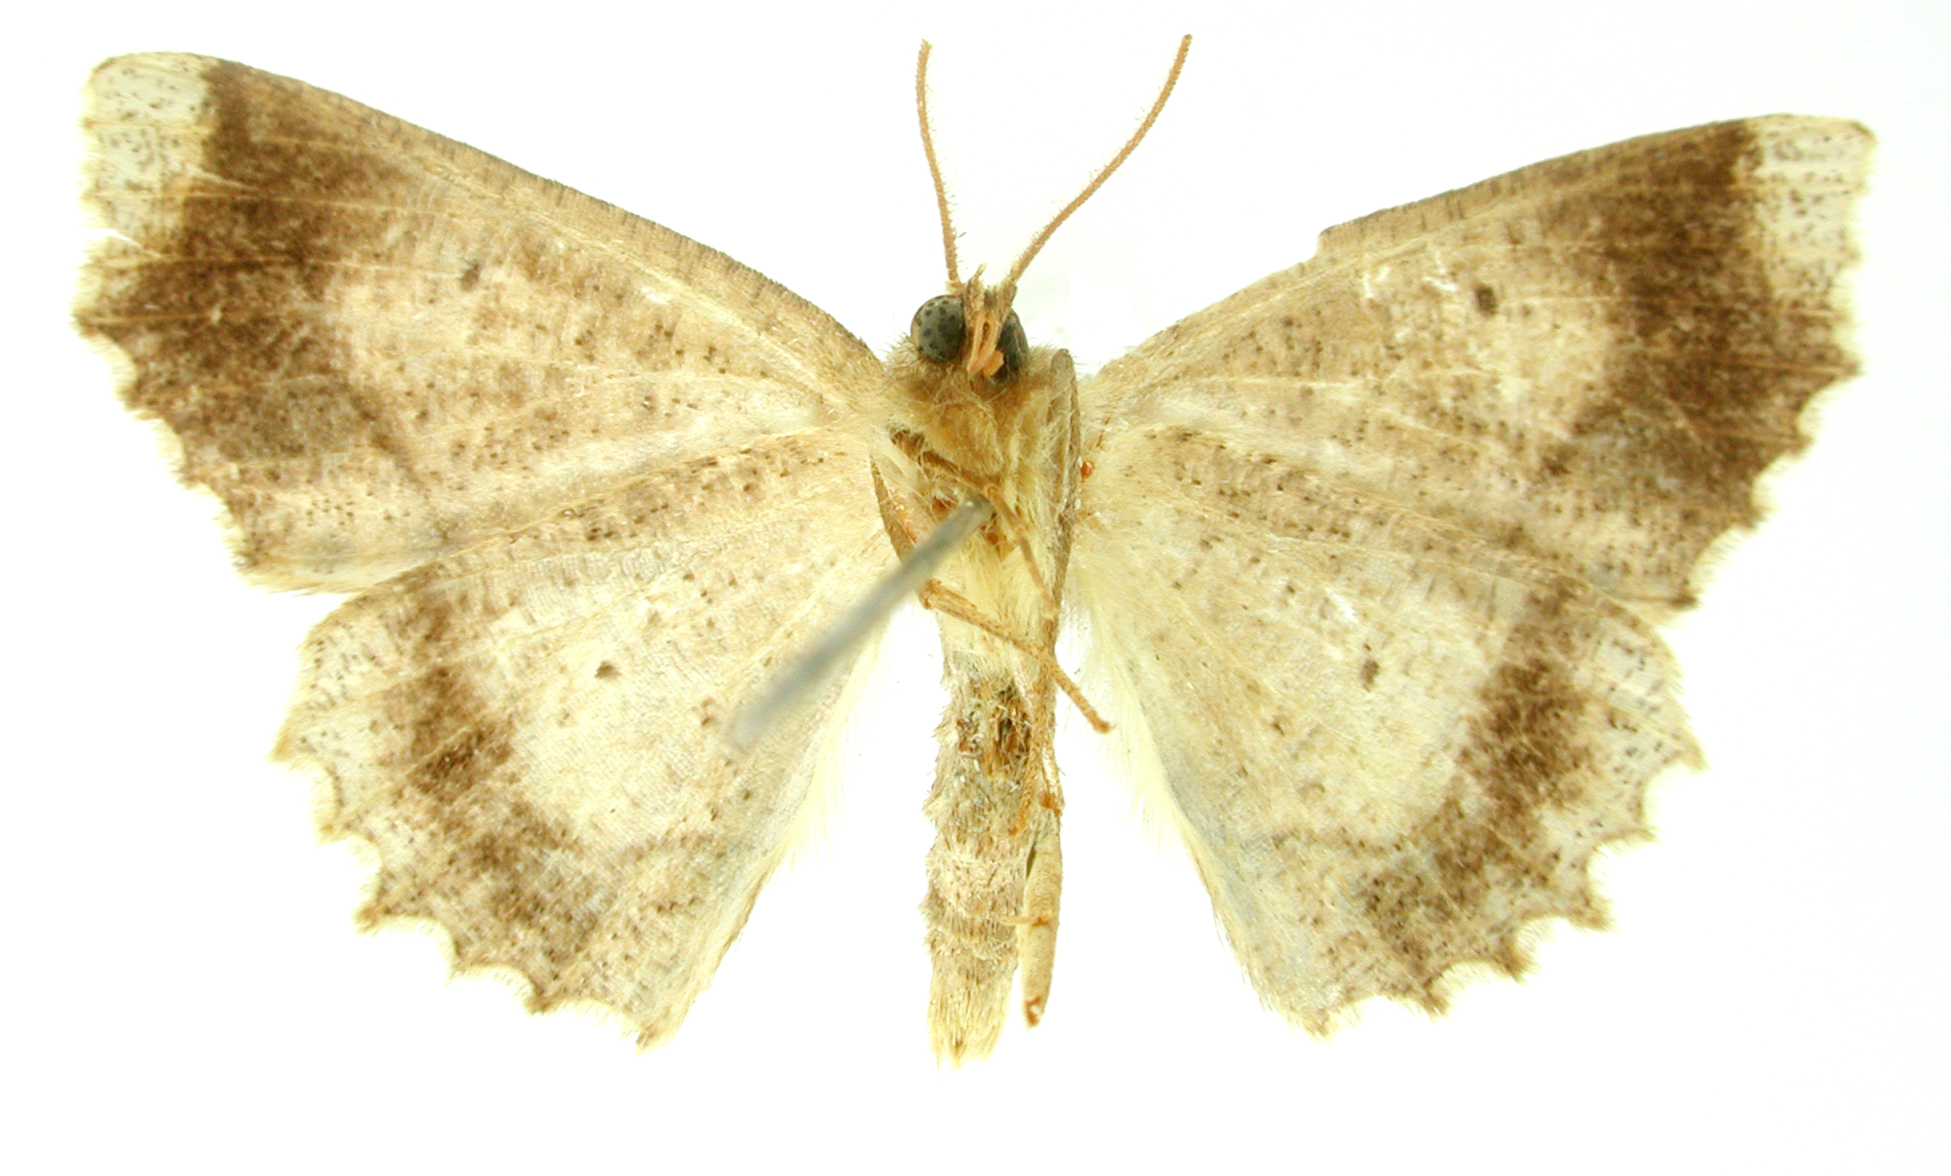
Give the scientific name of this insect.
Sabulodes bermeja
